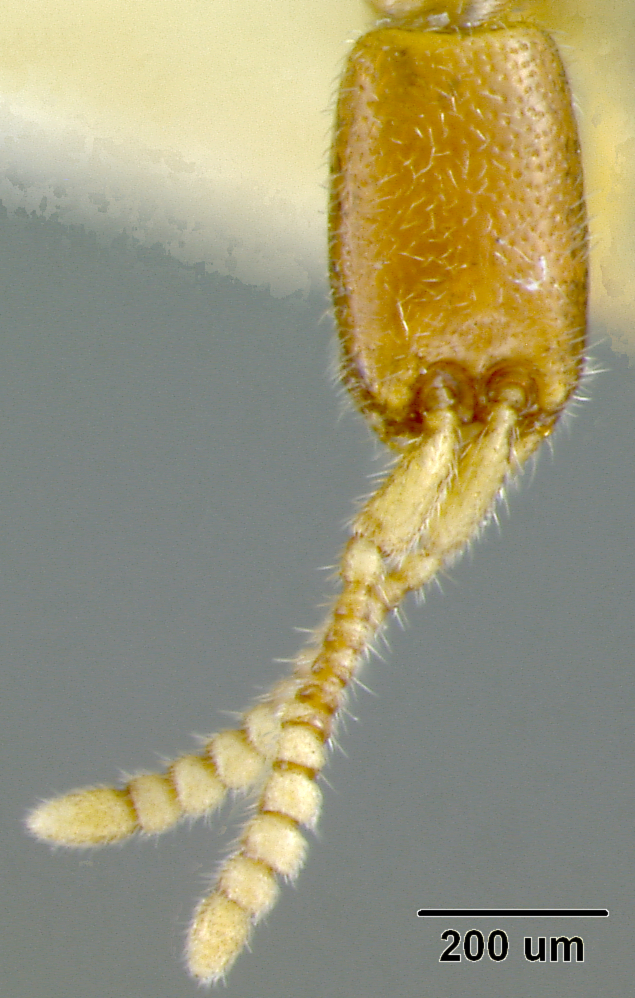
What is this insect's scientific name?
Leptanilloides biconstricta
